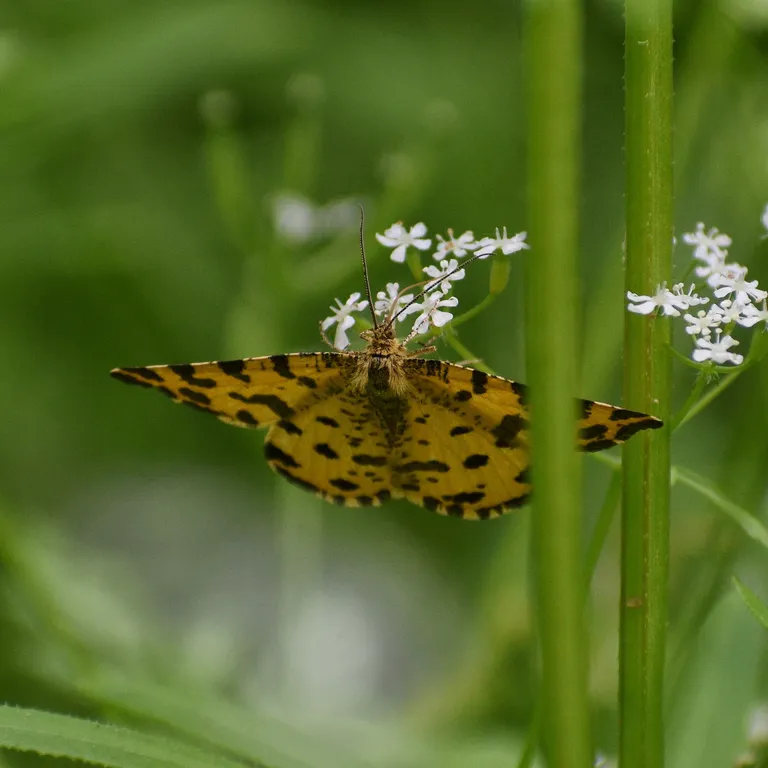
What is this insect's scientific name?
Pseudopanthera macularia
